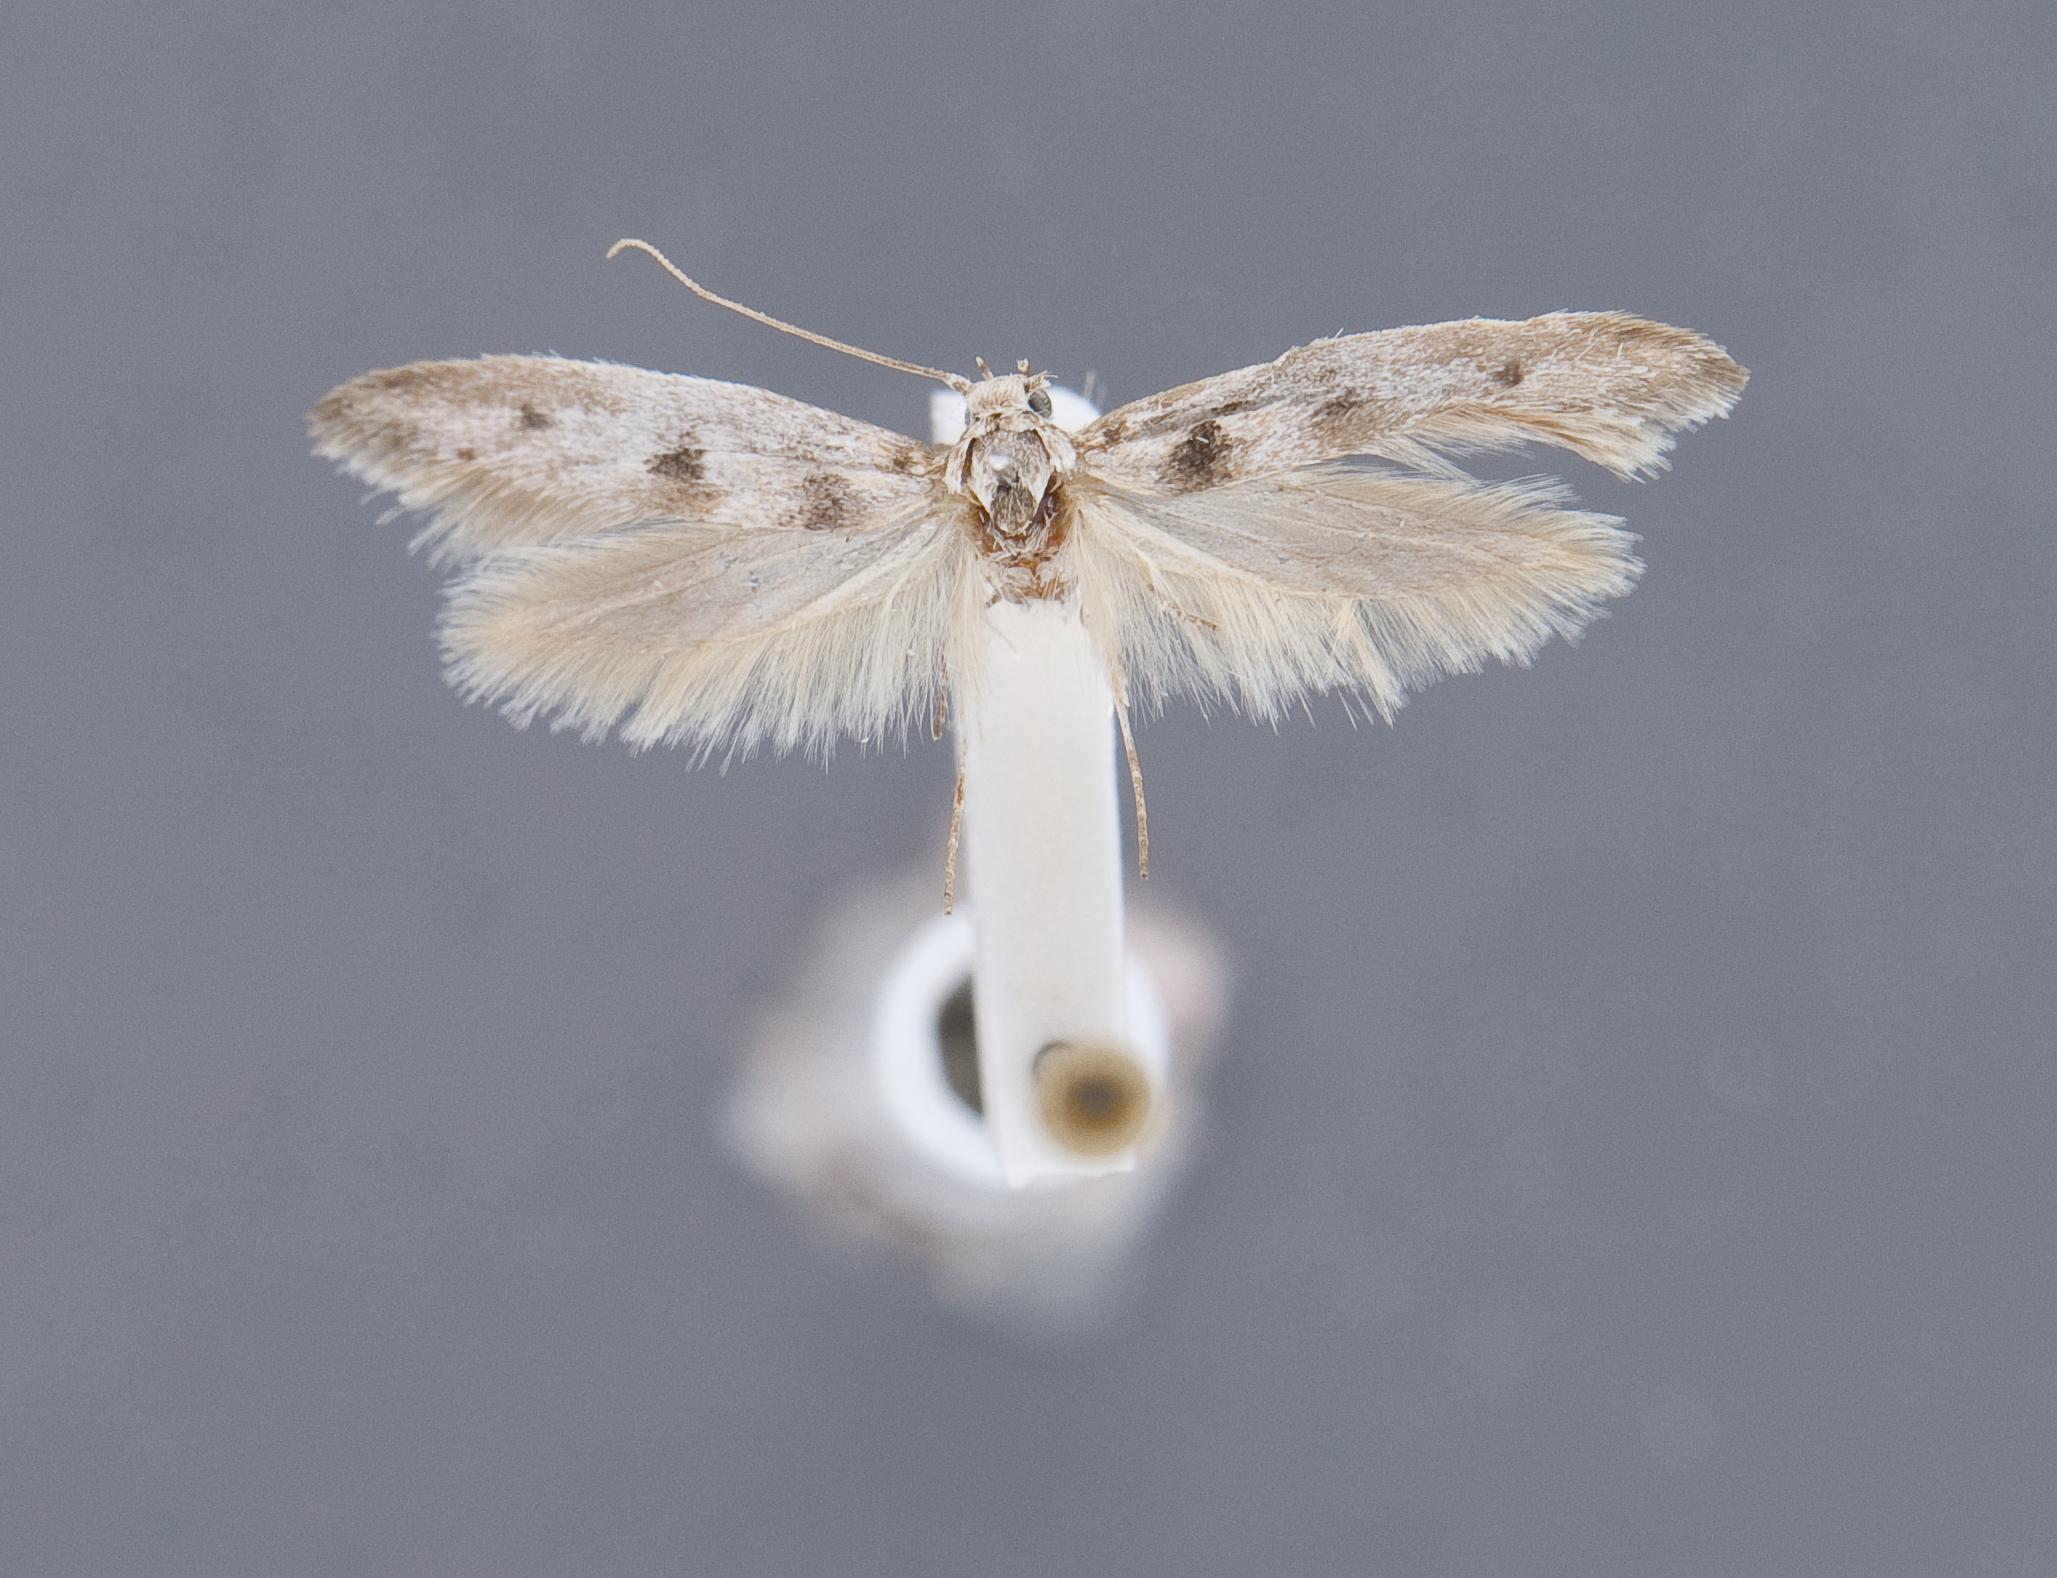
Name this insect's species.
Arotrura atascosa
